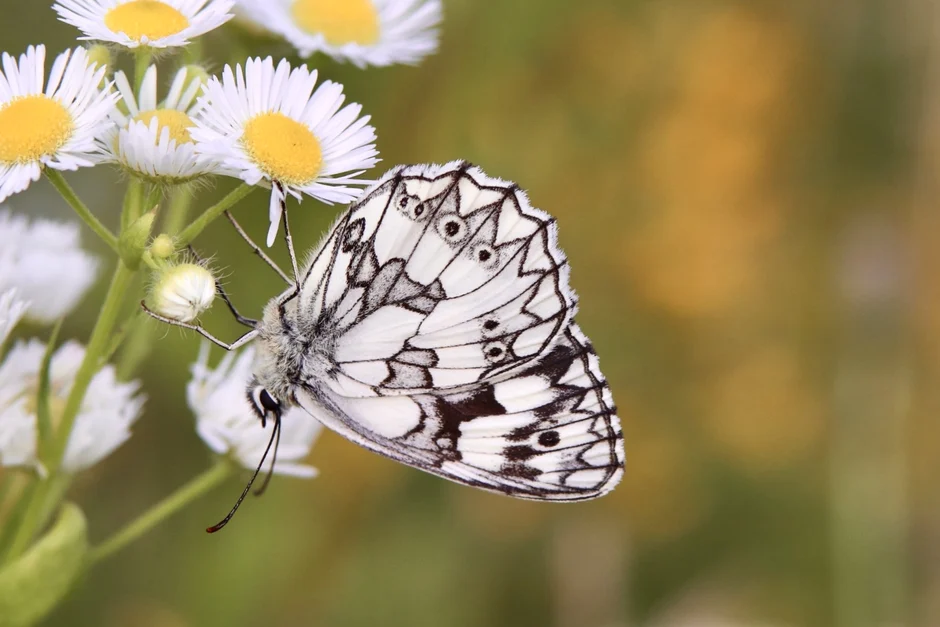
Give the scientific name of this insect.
Melanargia galathea
